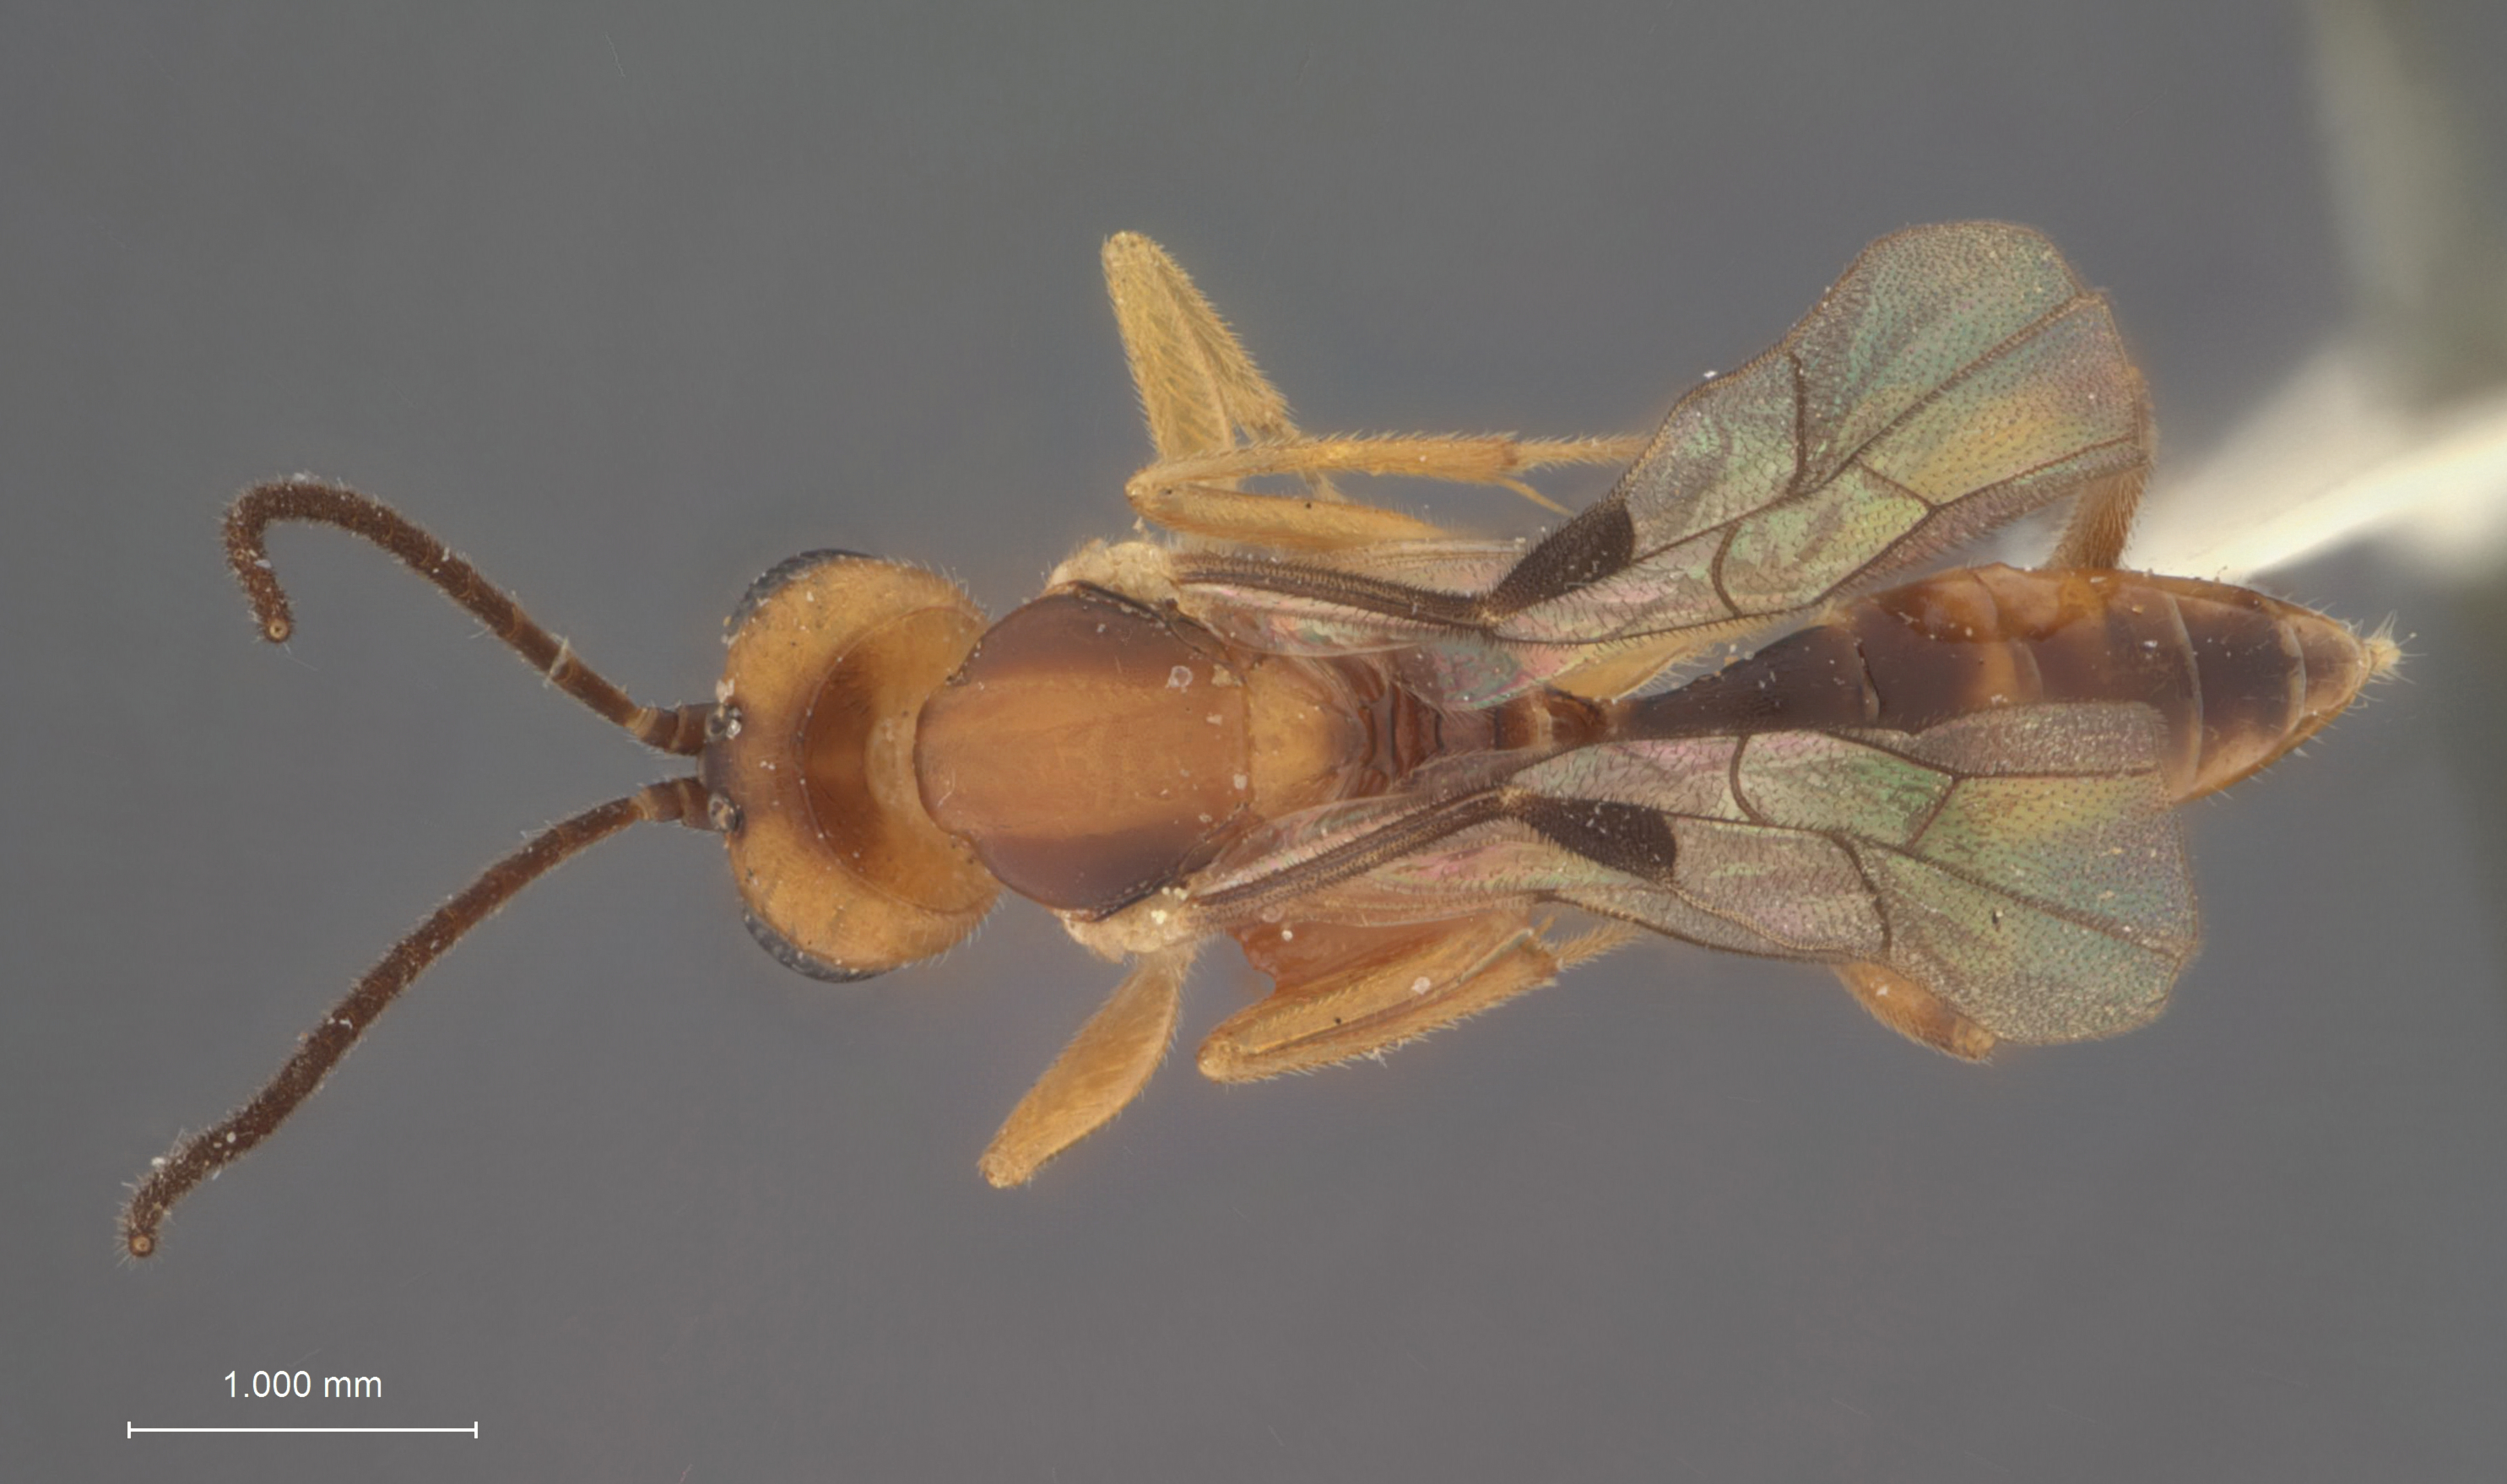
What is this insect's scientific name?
Homalomma eriocampoides
